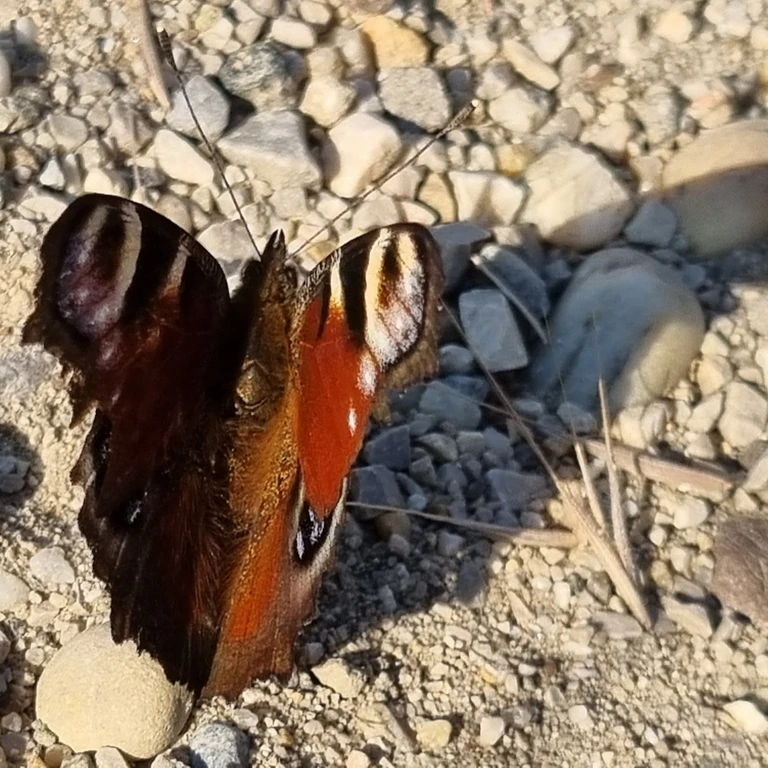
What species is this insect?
Aglais io
